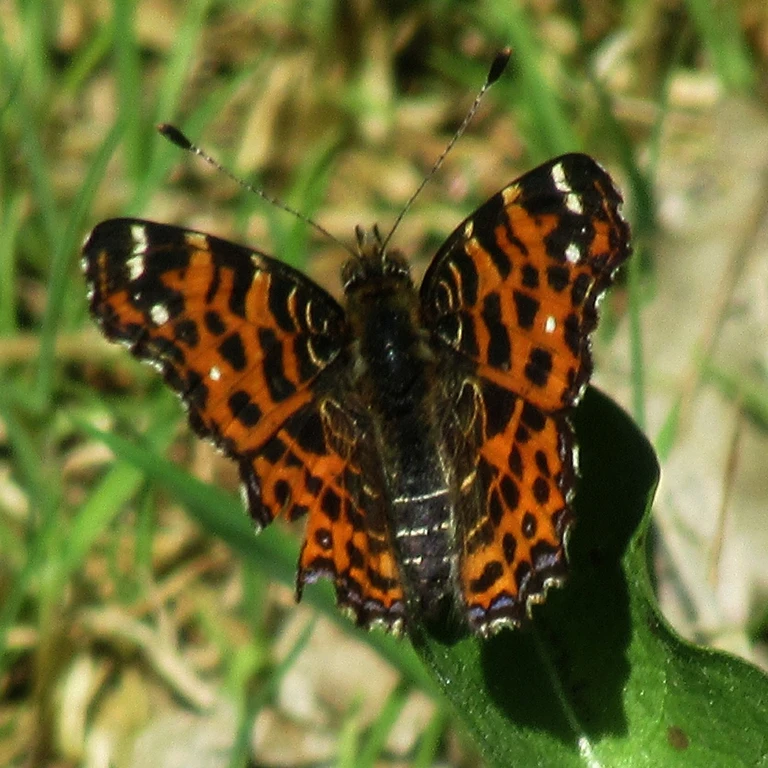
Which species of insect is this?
Araschnia levana
